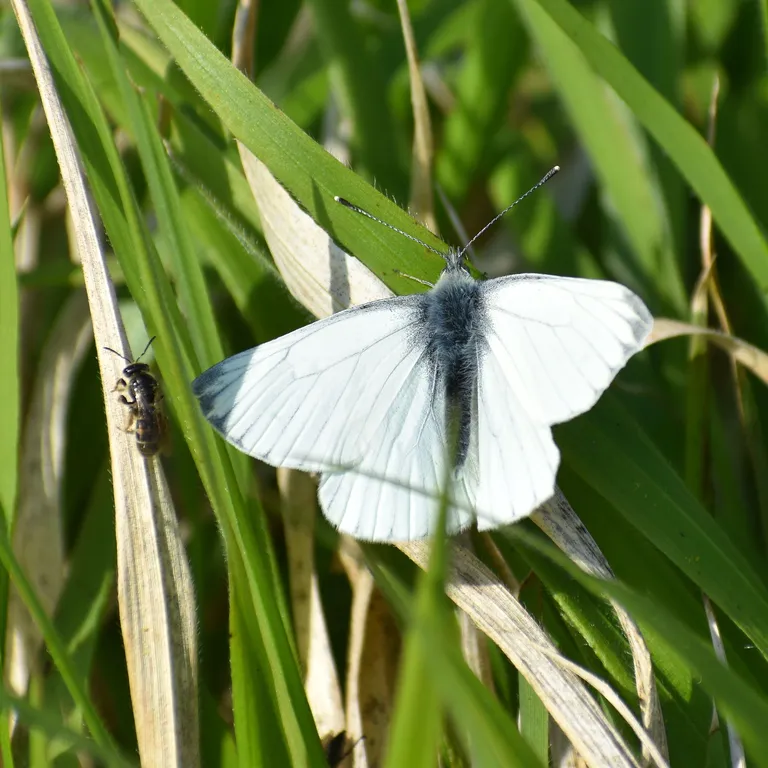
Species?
Pieris napi
